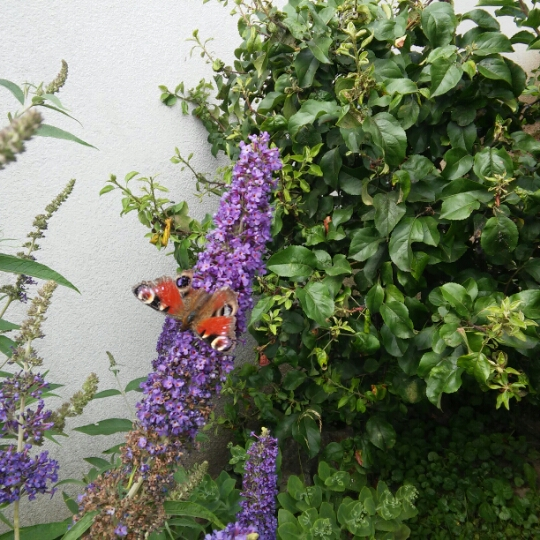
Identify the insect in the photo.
Aglais io
